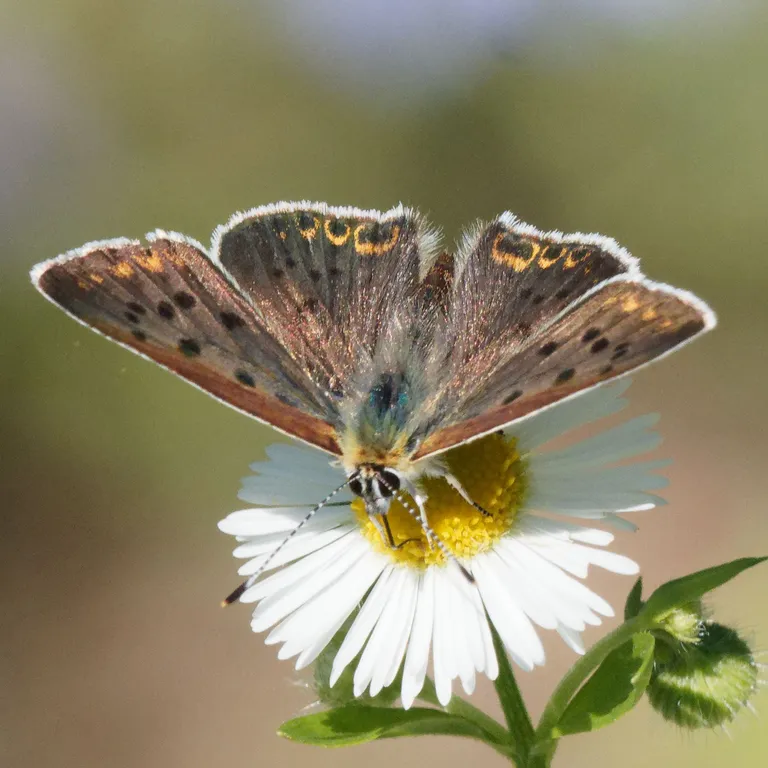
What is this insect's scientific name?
Lycaena tityrus (also Loweia tityrus)
